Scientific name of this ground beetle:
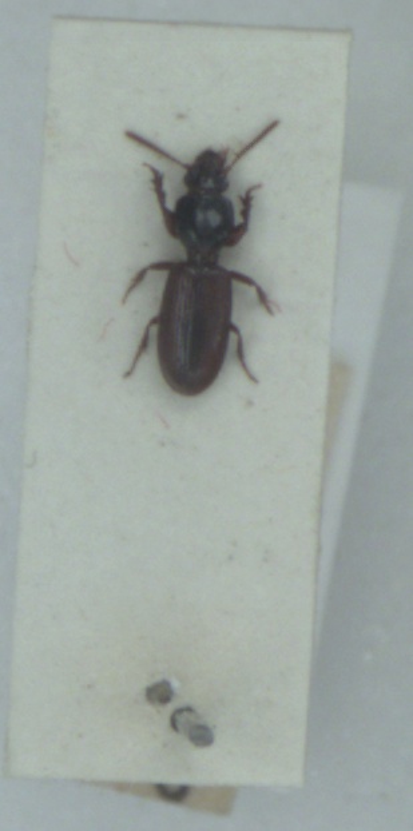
Clivina collaris
